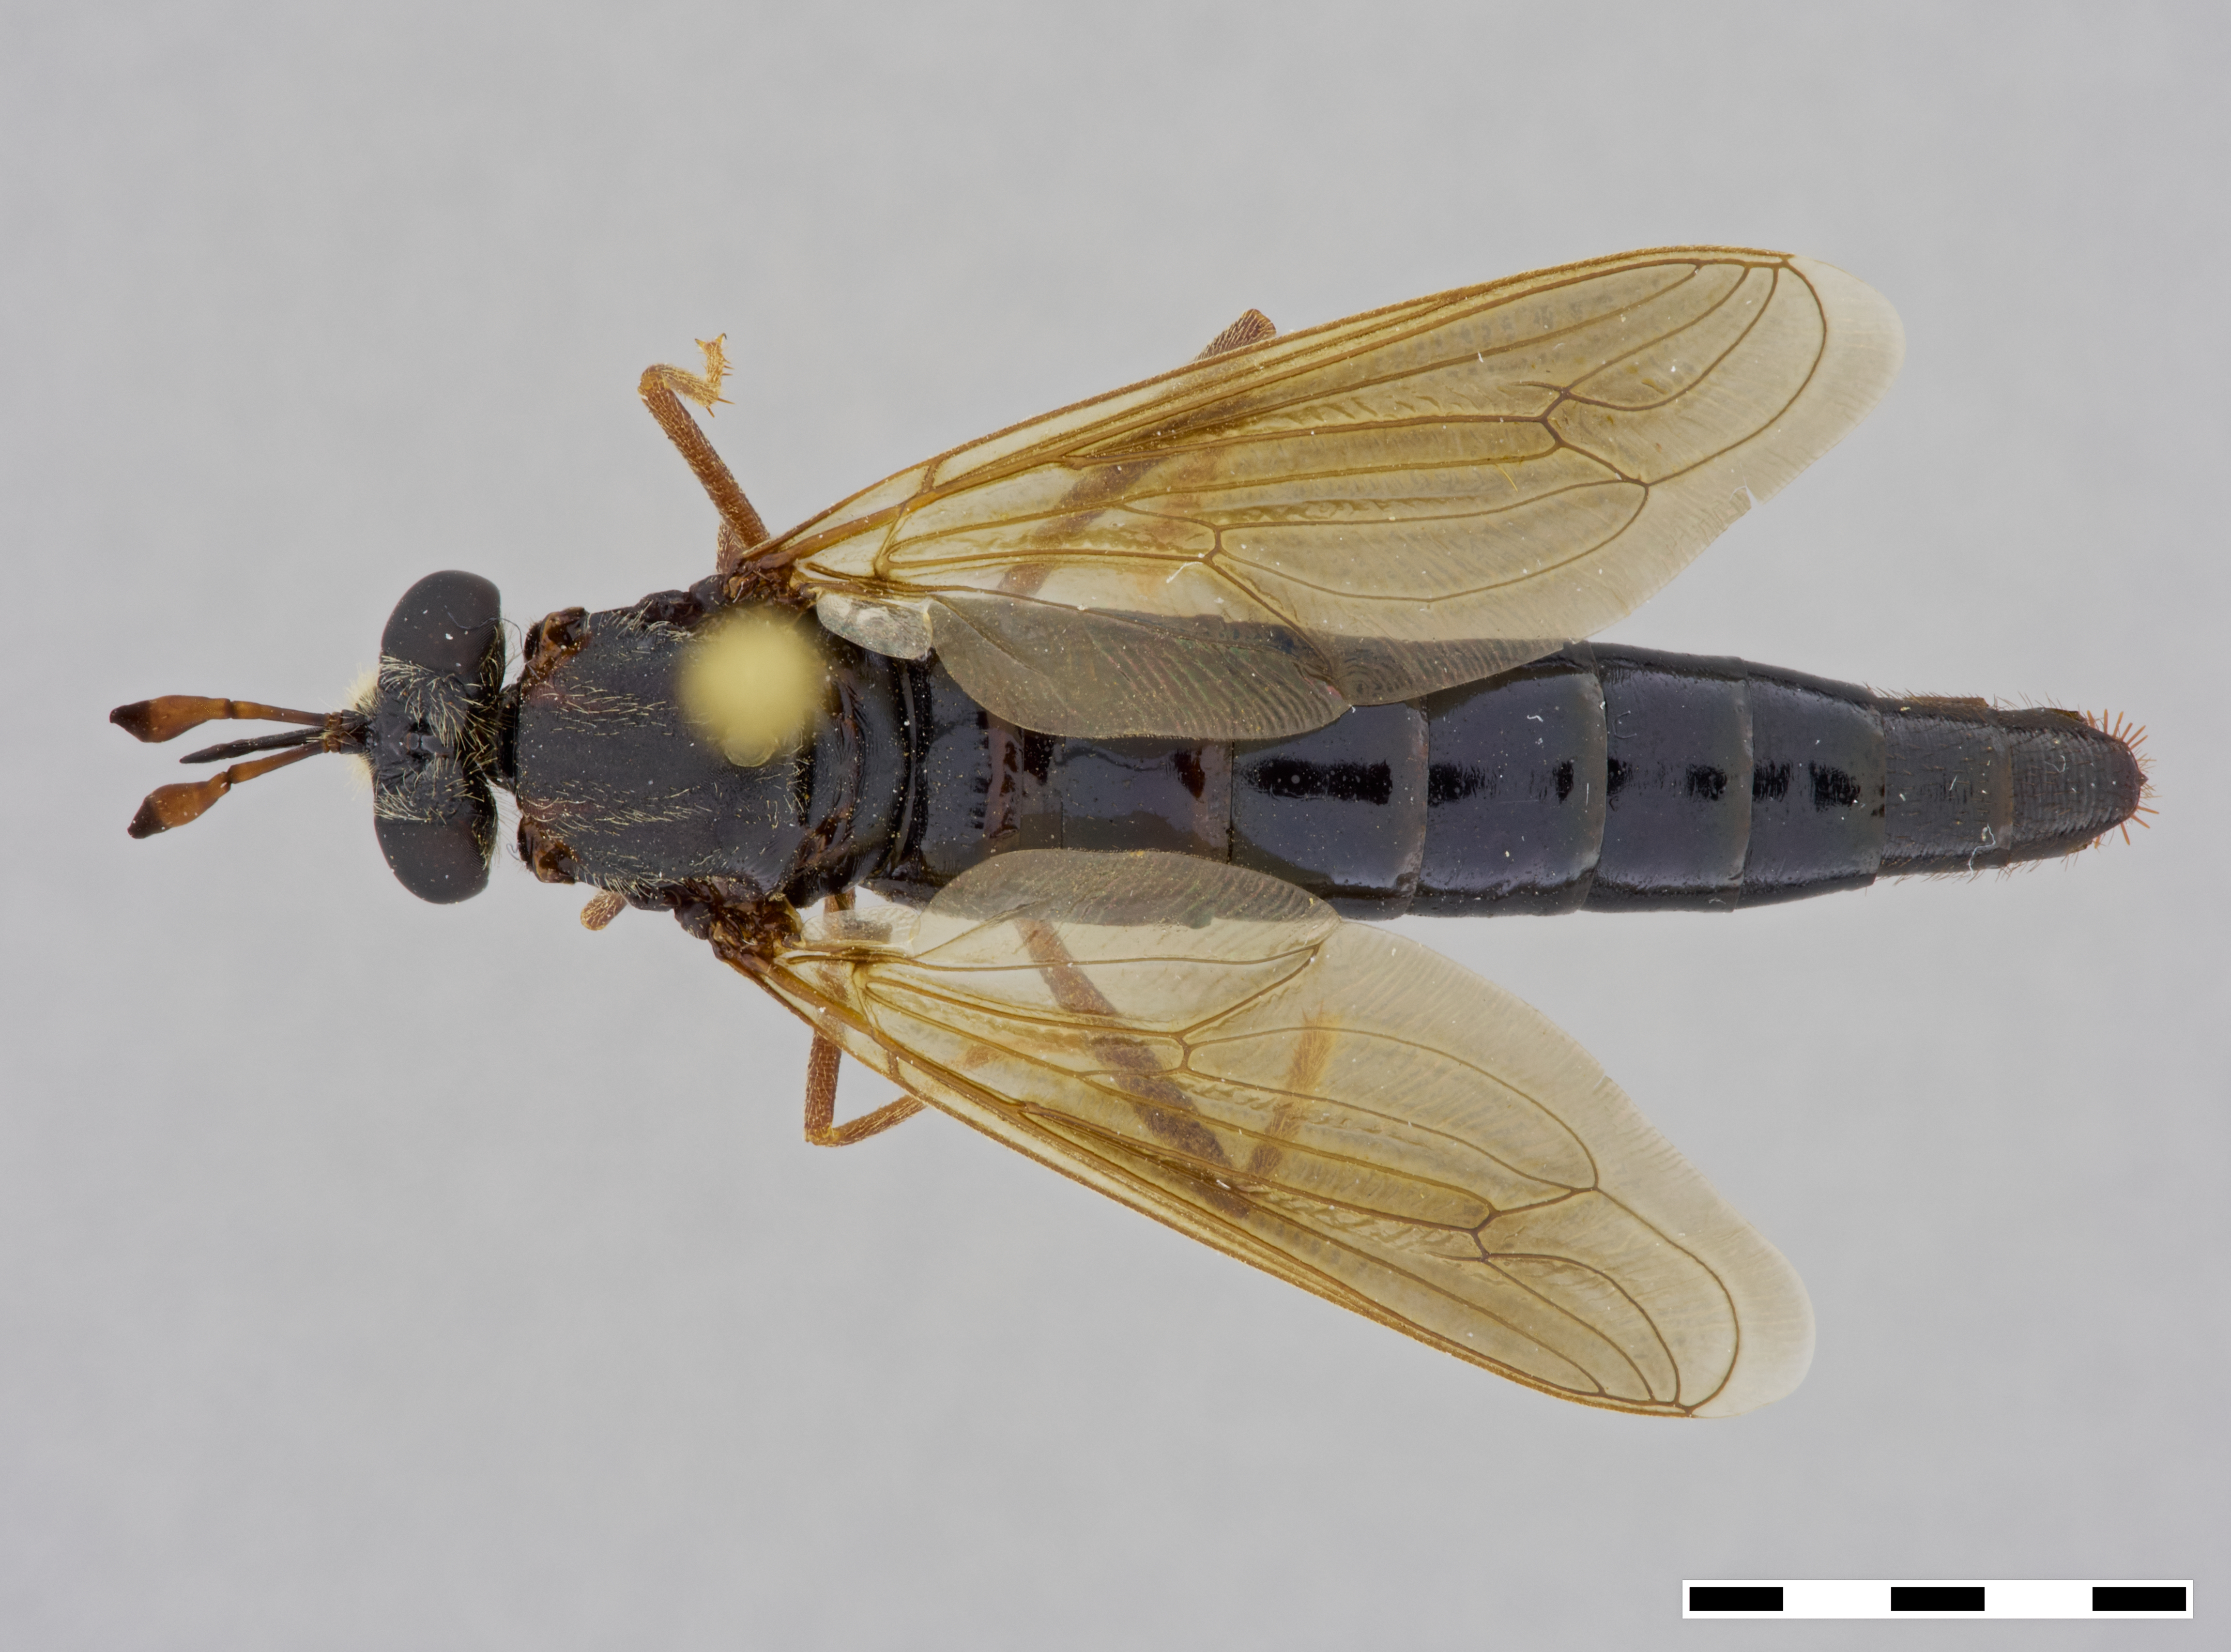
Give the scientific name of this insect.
Arenomydas caerulescens
